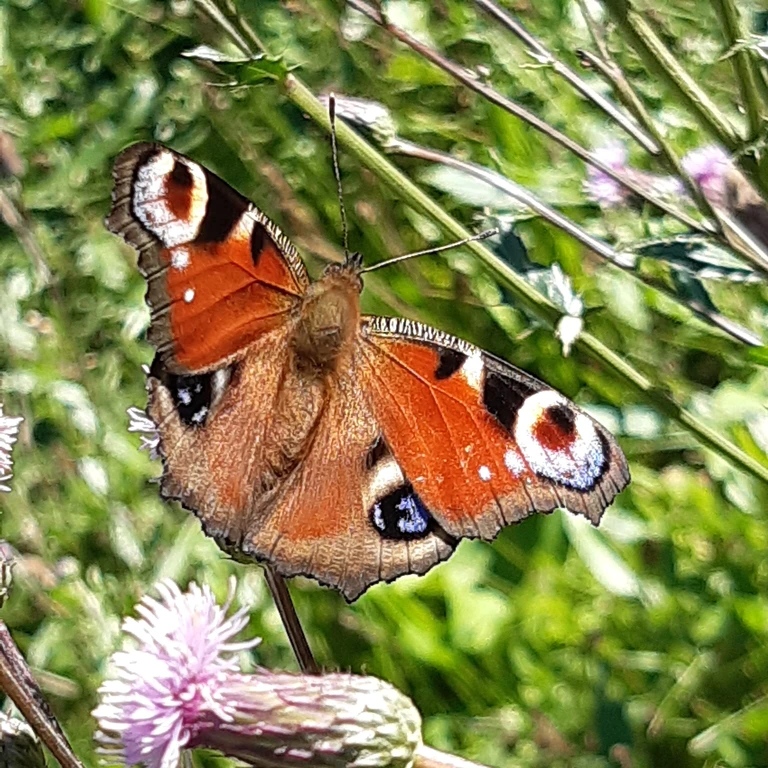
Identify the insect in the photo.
Aglais io
